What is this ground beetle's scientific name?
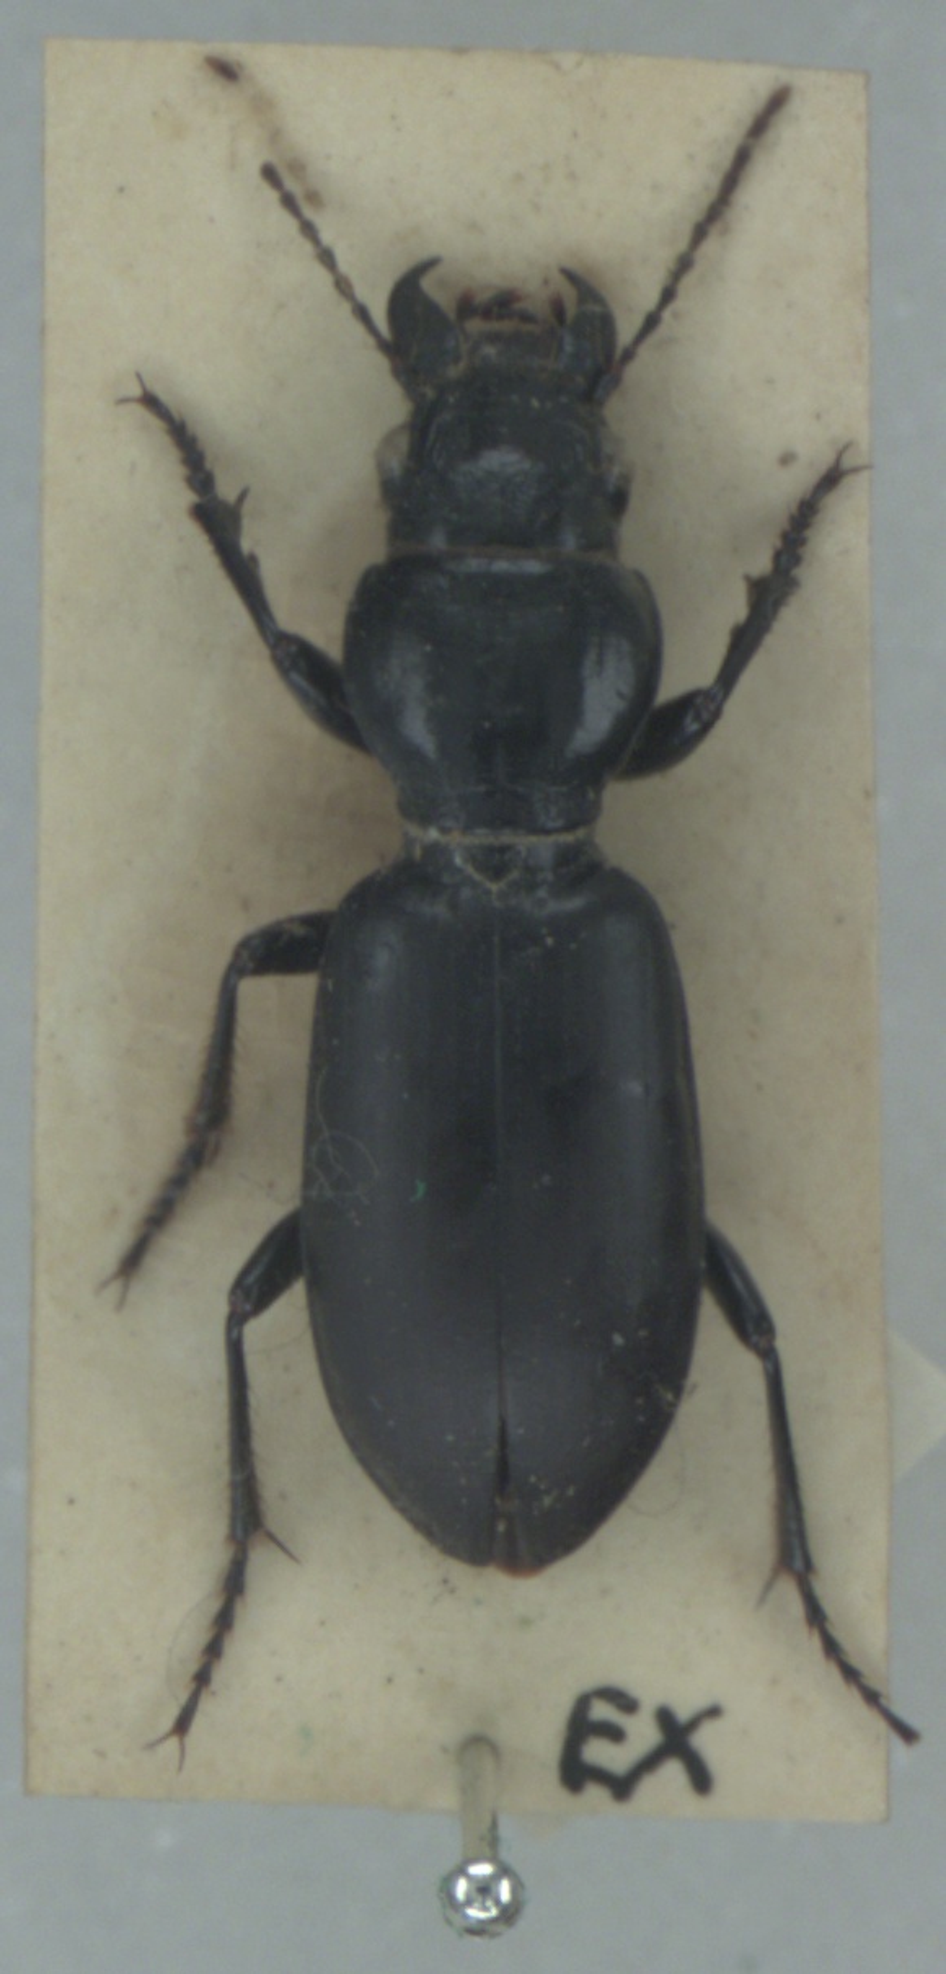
Broscus cephalotes
